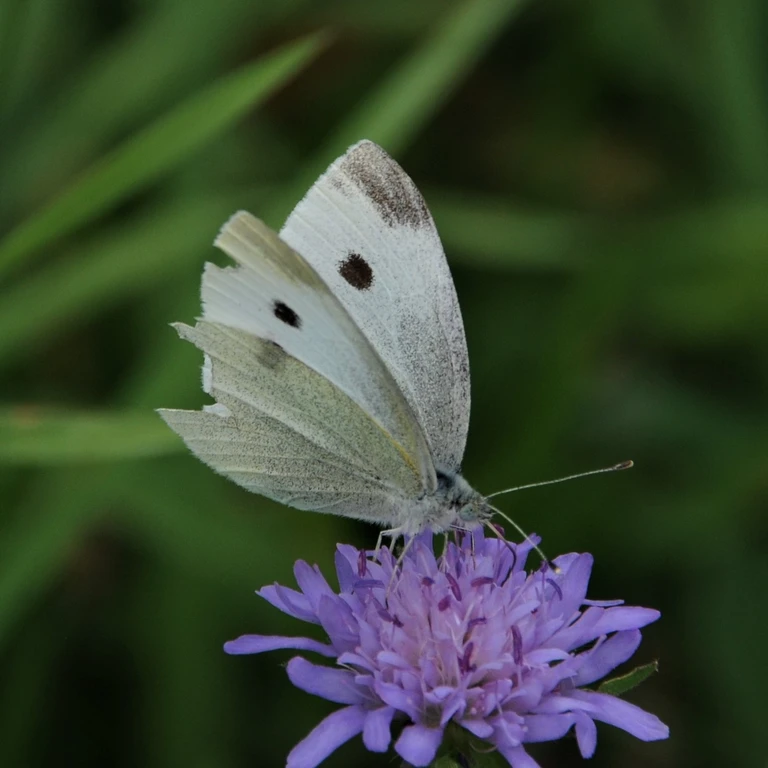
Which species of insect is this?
Pieris rapae
